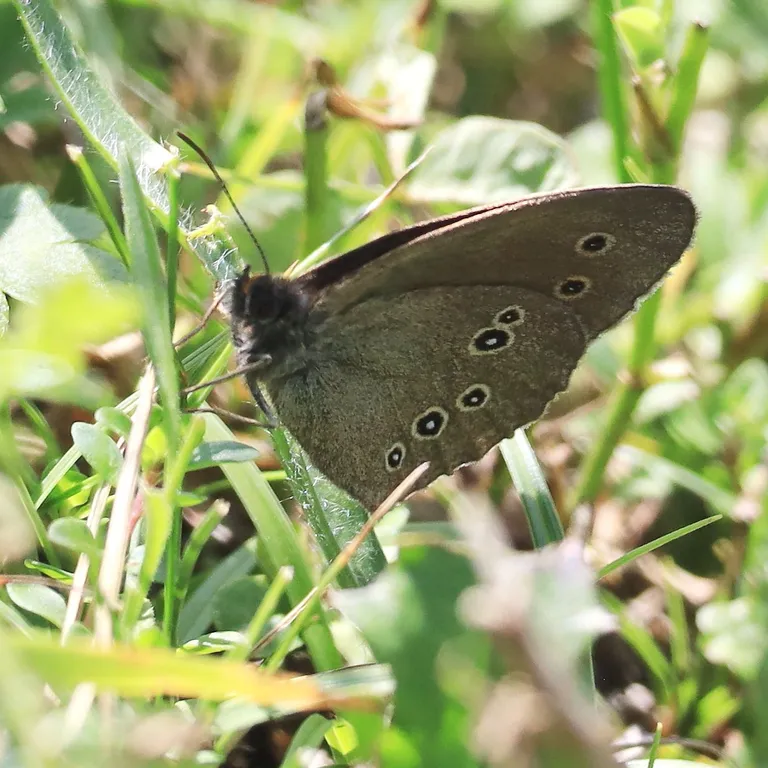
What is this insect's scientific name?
Aphantopus hyperantus
